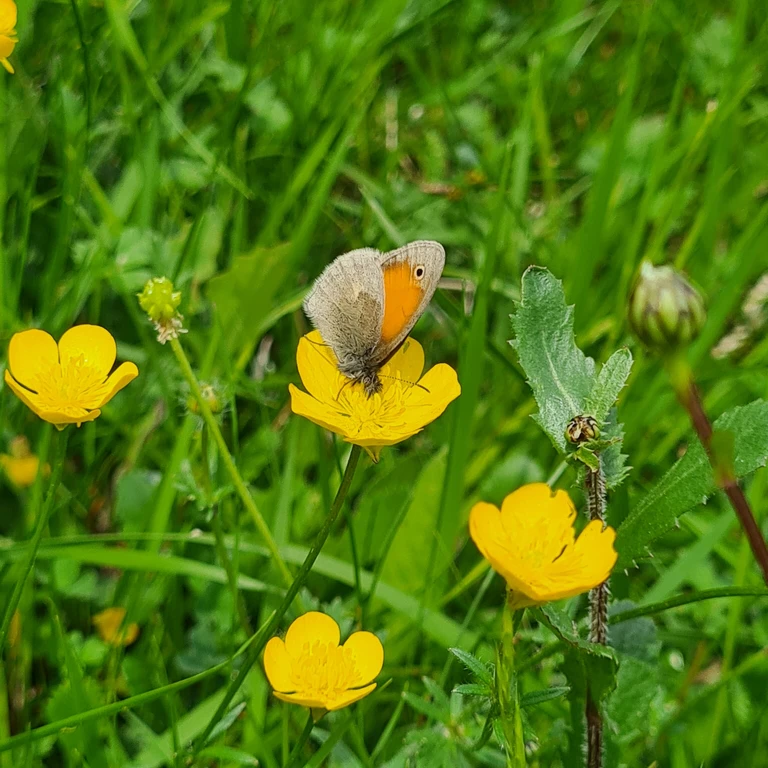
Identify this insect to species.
Coenonympha pamphilus
